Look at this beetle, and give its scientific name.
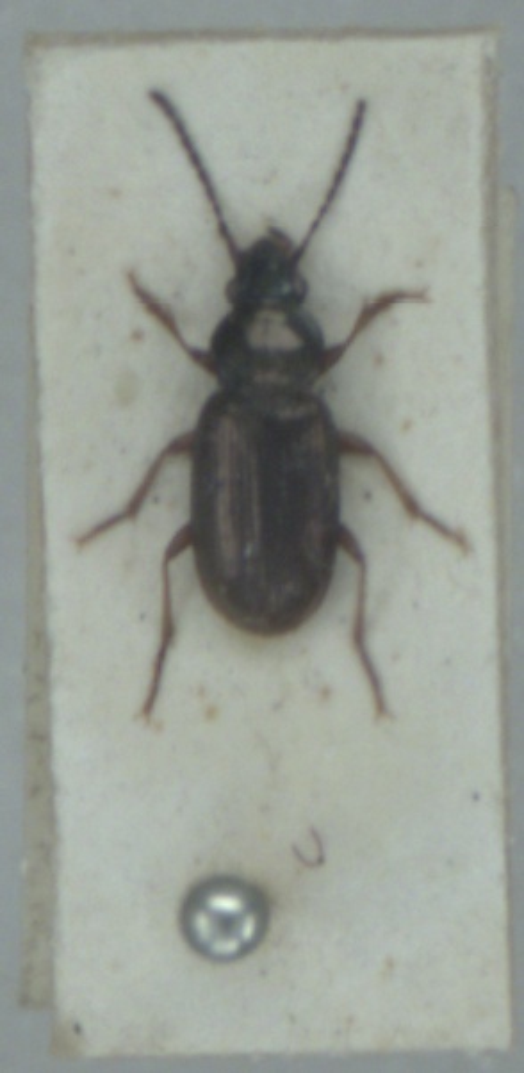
Pogonus chalceus
